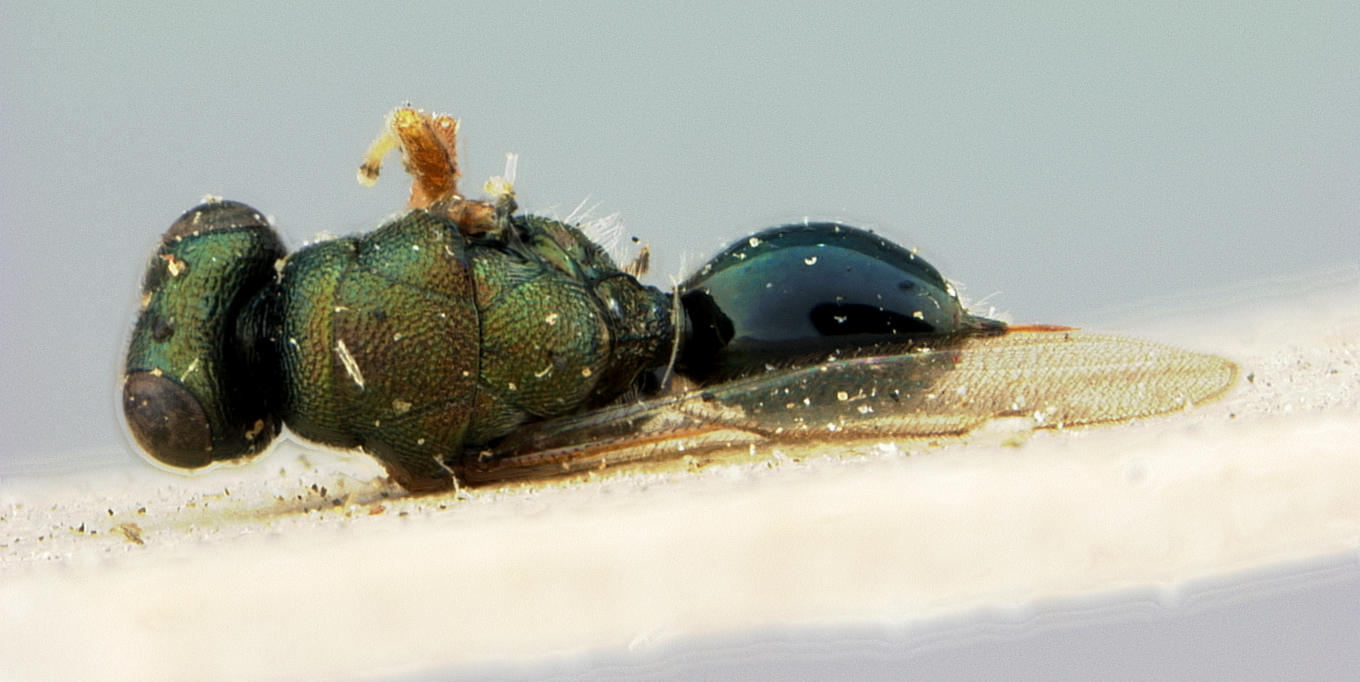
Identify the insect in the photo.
Mesolelaps cyaneiventris
